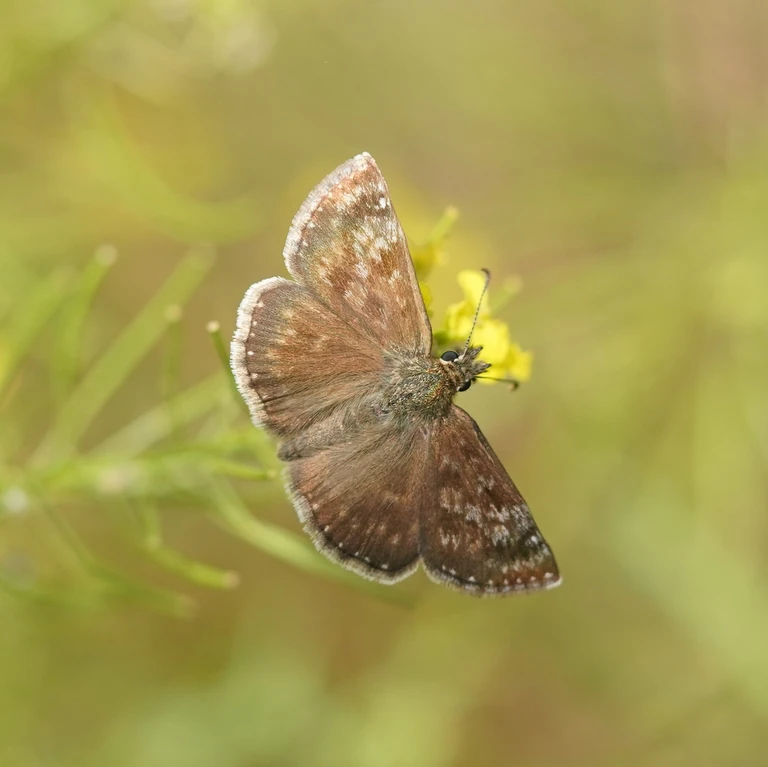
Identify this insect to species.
Erynnis tages
